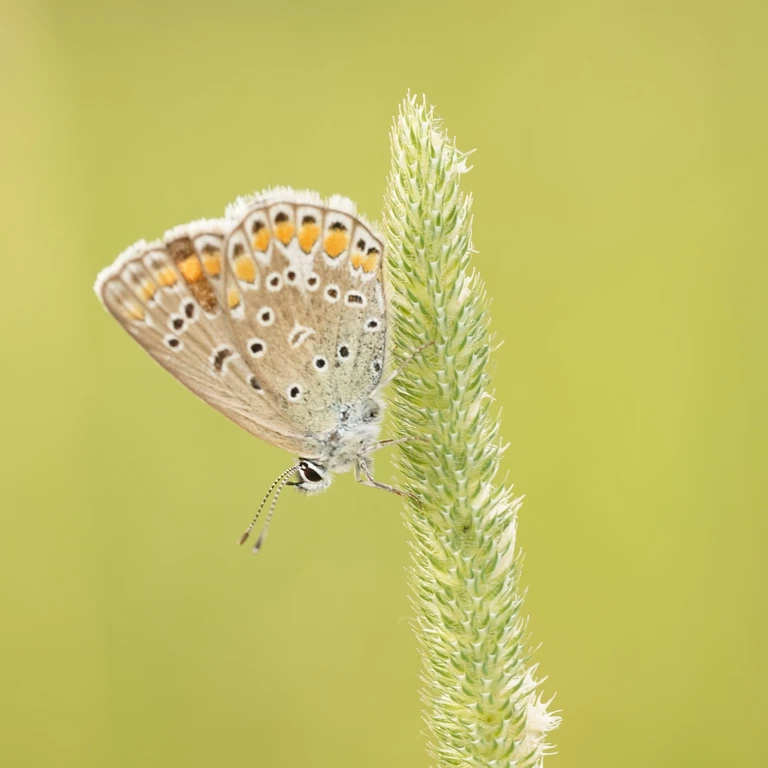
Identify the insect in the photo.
Polyommatus icarus
